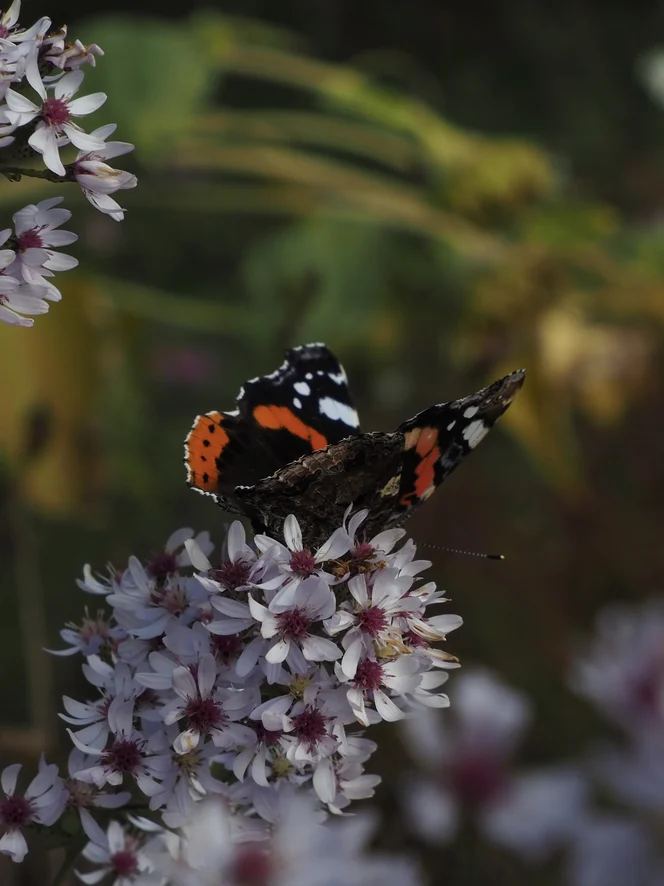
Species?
Vanessa atalanta
